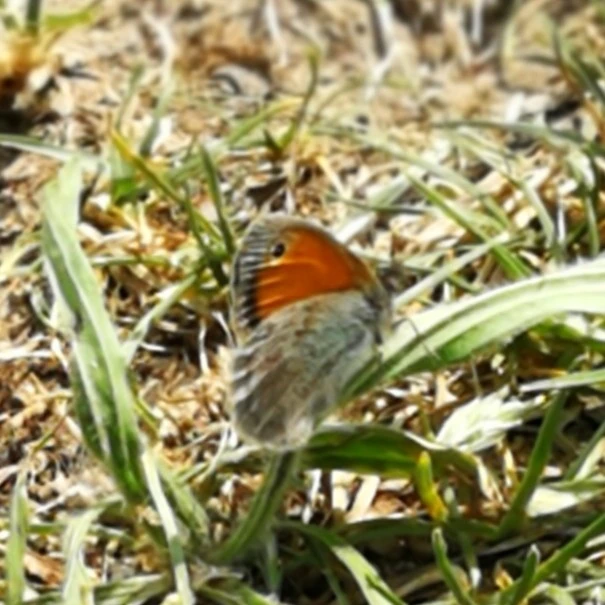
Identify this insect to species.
Coenonympha pamphilus
